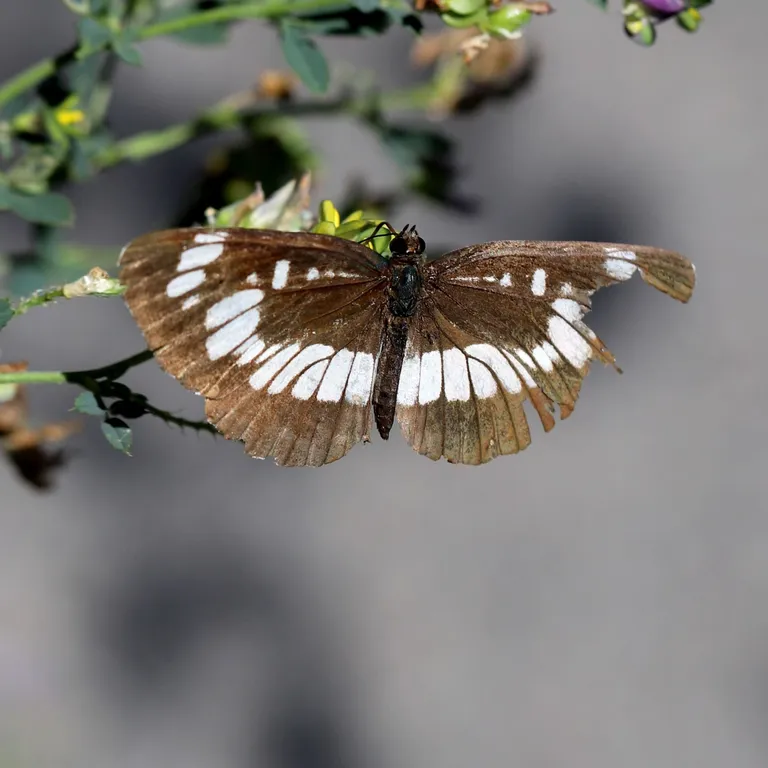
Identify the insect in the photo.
Neptis rivularis
